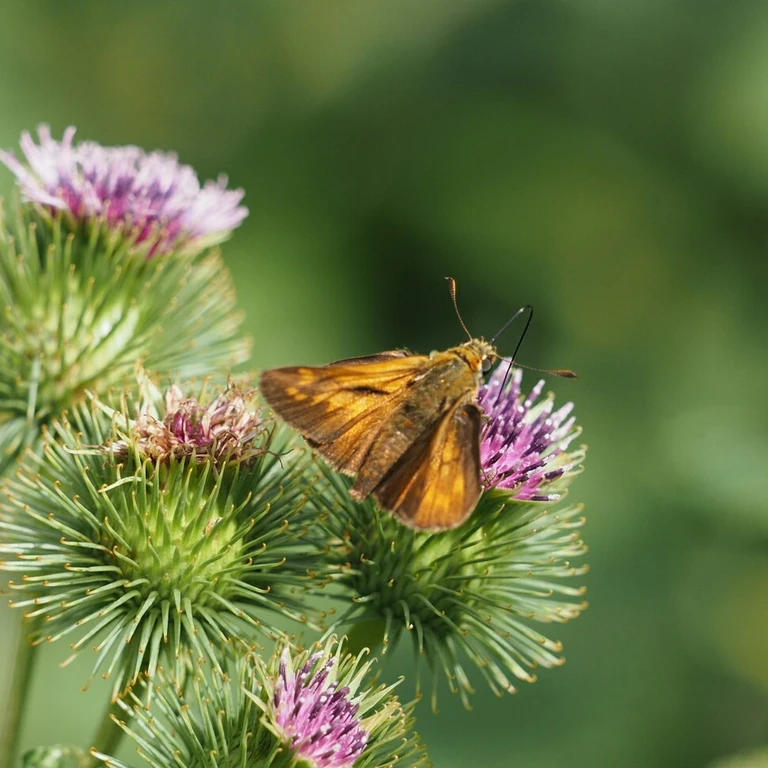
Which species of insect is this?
Ochlodes sylvanus (also Ochlodes venata)
